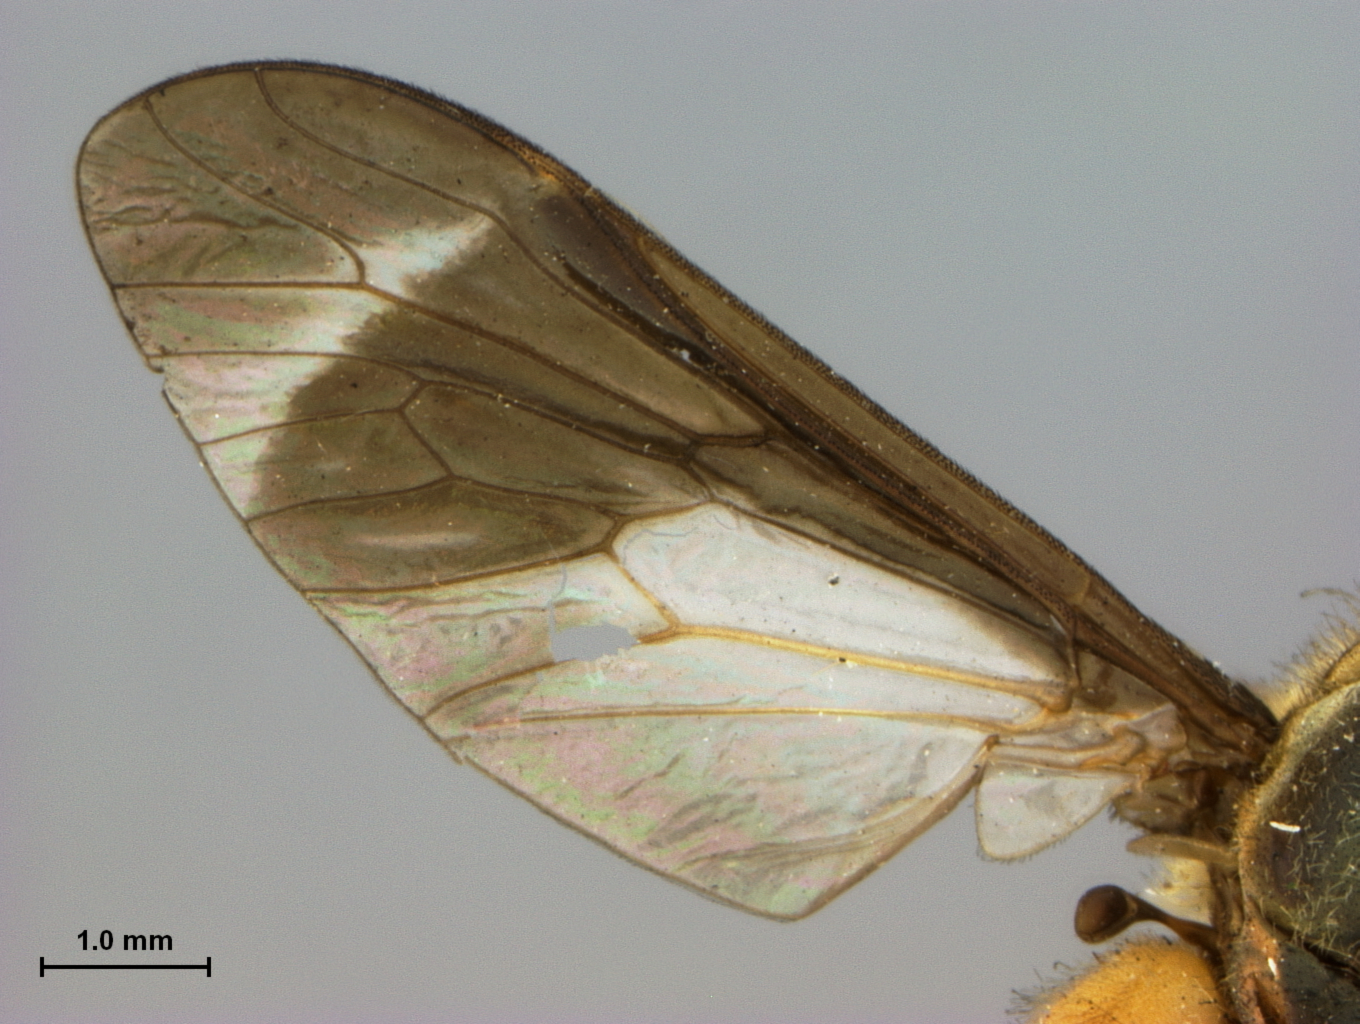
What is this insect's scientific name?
Chrysops hinei
